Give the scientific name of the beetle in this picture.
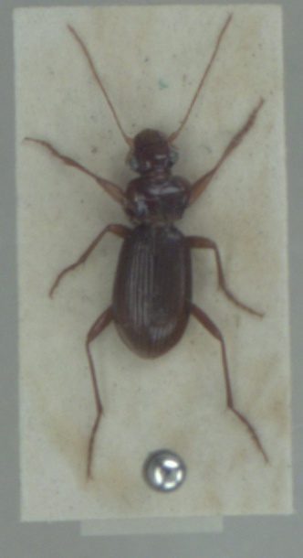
Leistus ferrugineus
